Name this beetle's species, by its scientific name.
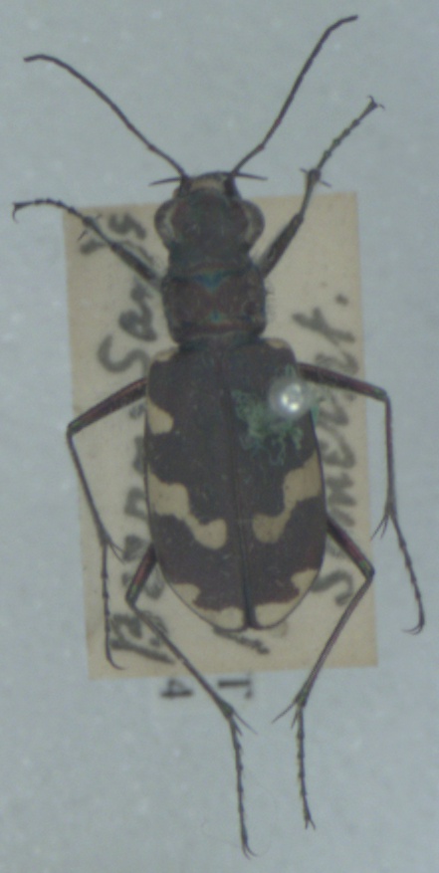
Cicindela maritima
